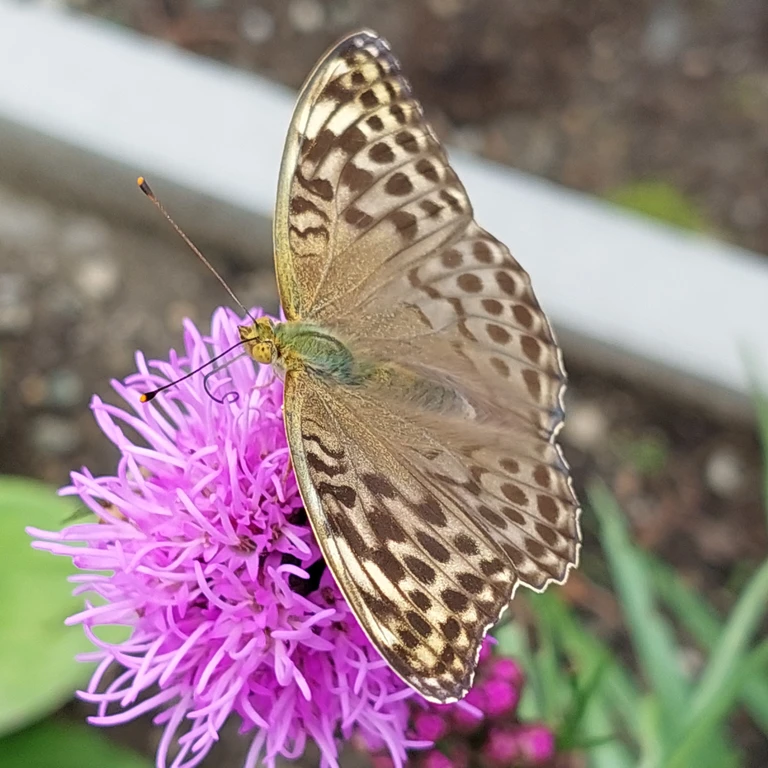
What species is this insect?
Argynnis paphia
